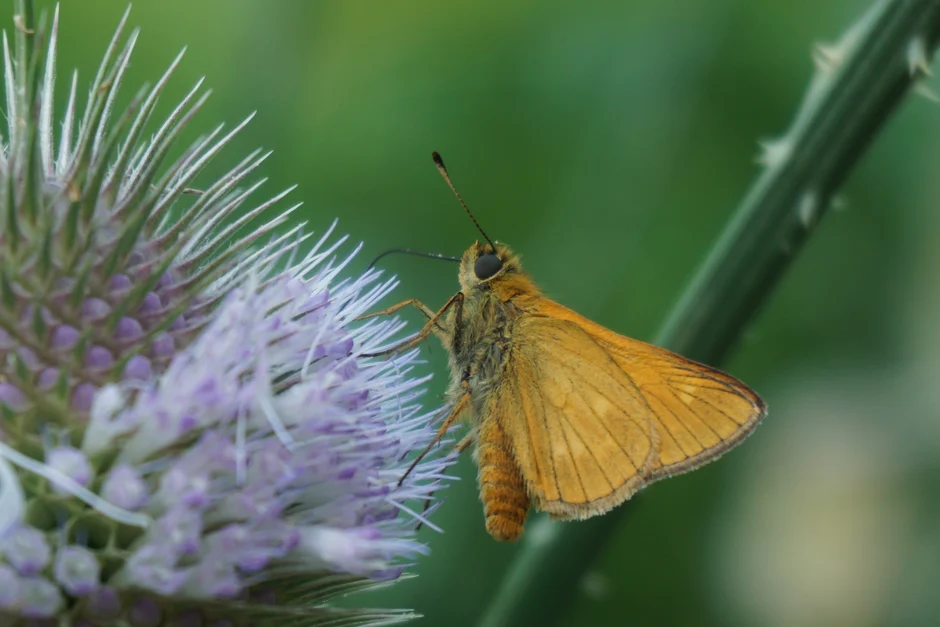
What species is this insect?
Ochlodes sylvanus (also Ochlodes venata)
